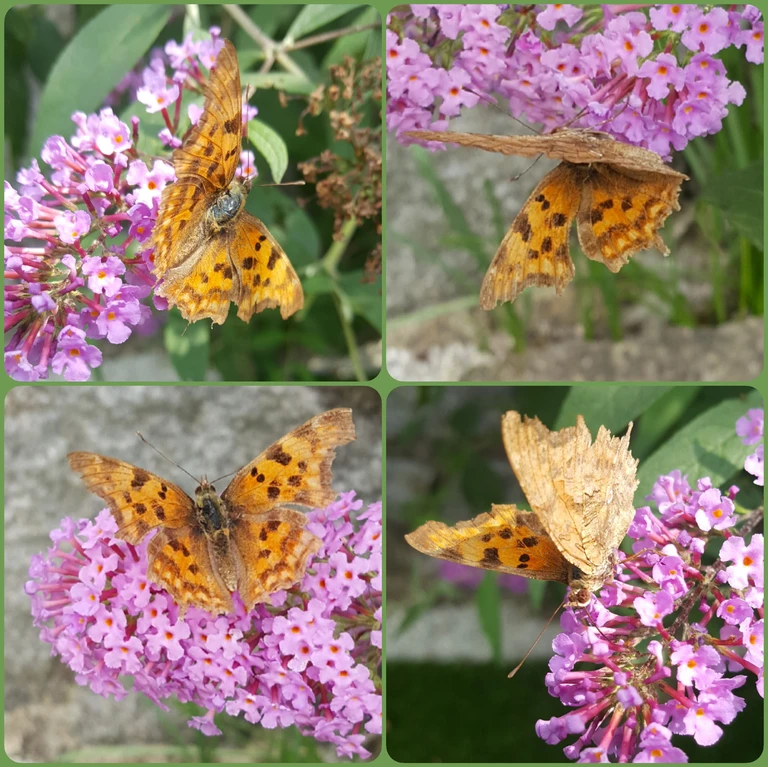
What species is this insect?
Polygonia c-album
